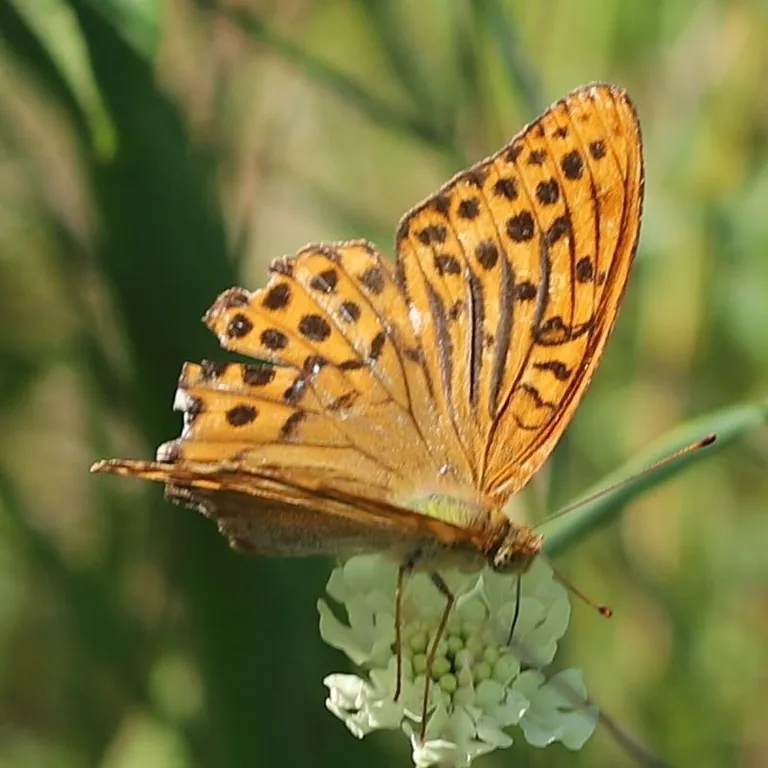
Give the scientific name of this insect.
Argynnis paphia
